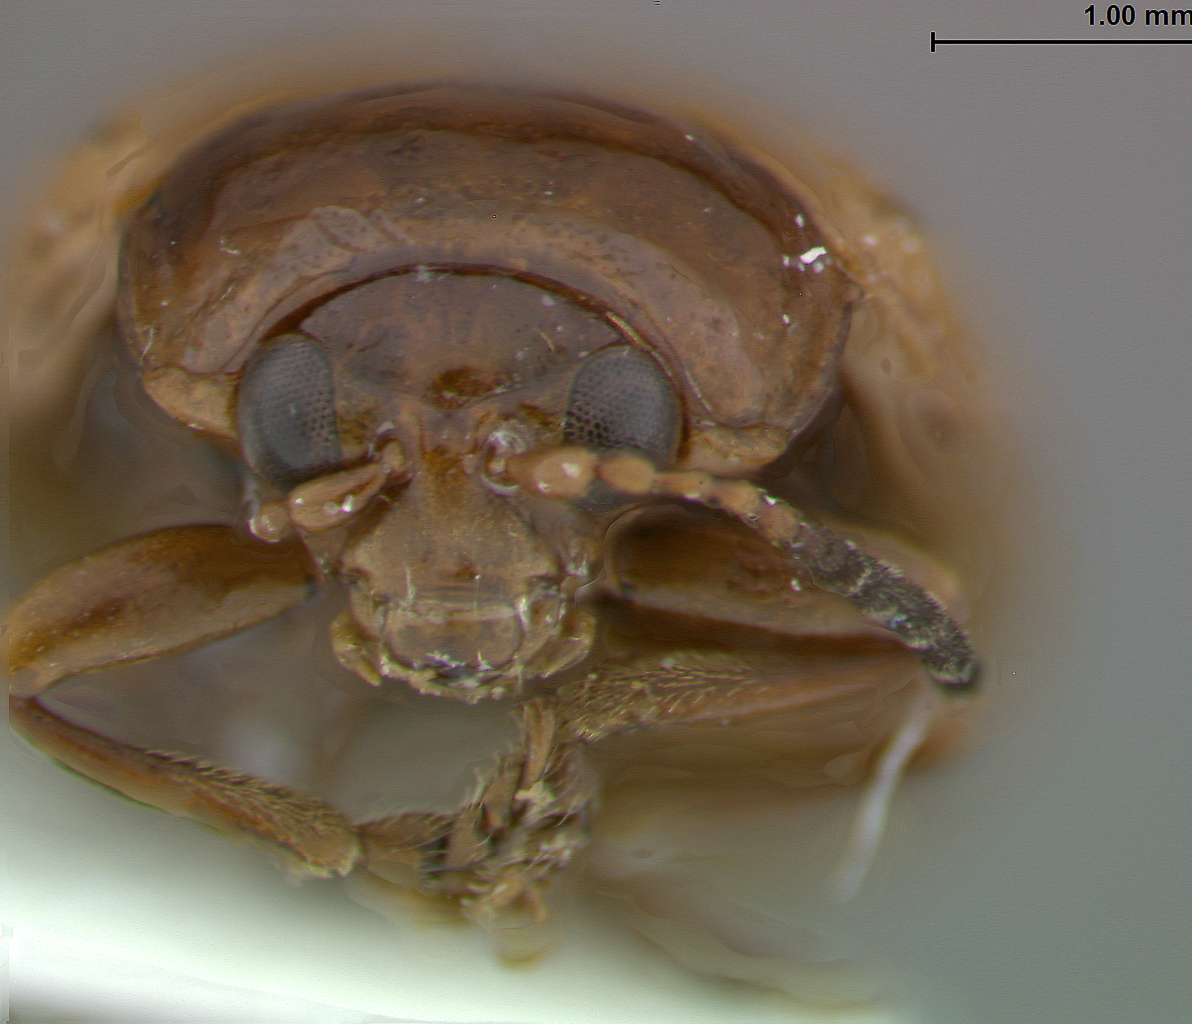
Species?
Phaelota schereri
